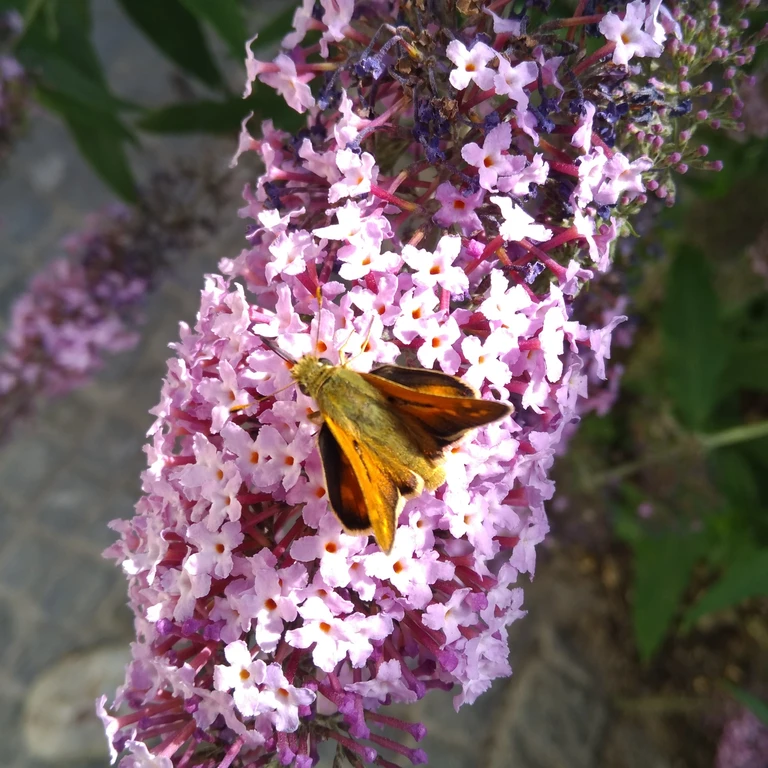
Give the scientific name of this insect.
Ochlodes sylvanus (also Ochlodes venata)
